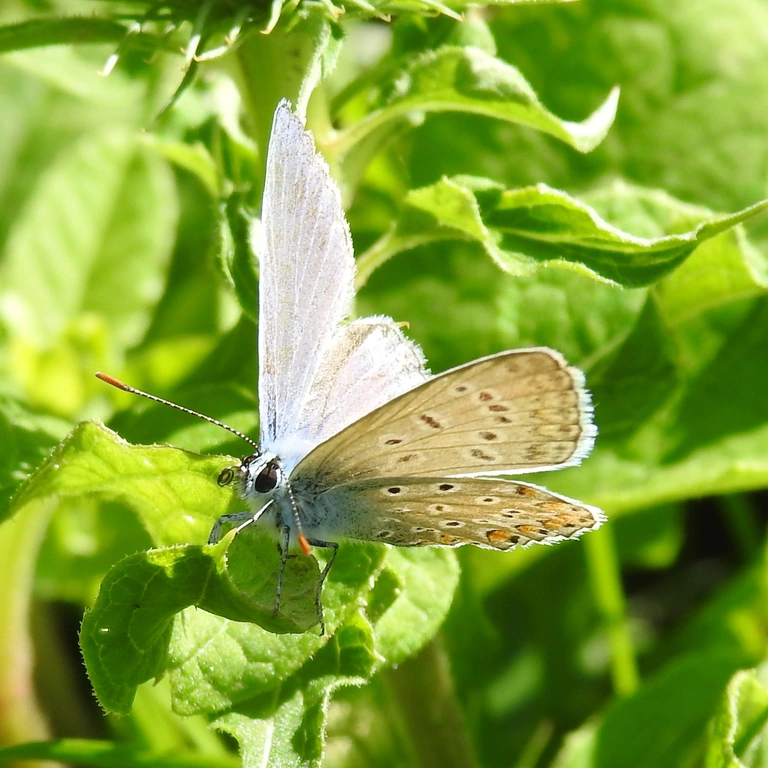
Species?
Polyommatus icarus
